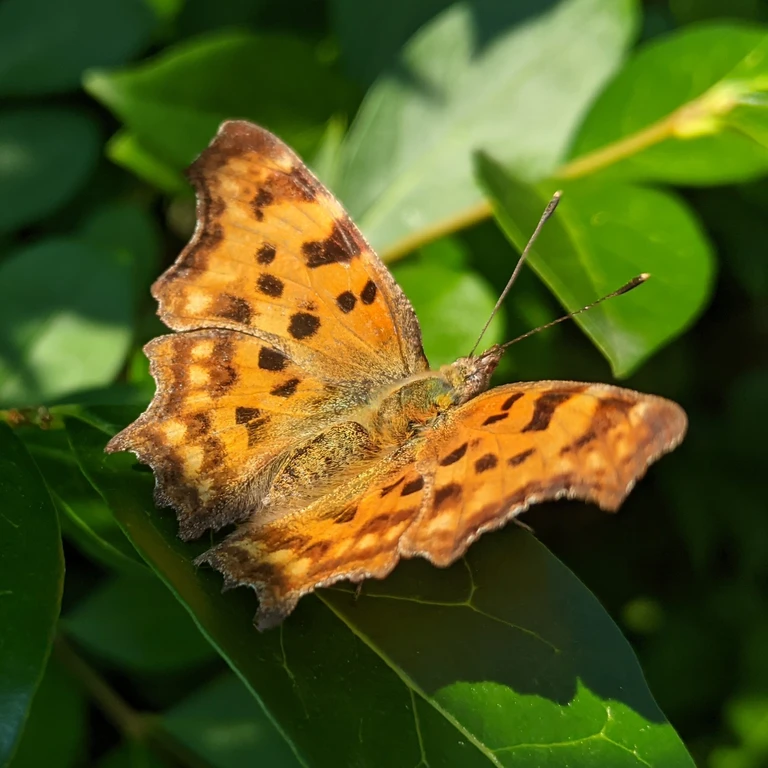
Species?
Polygonia c-album
